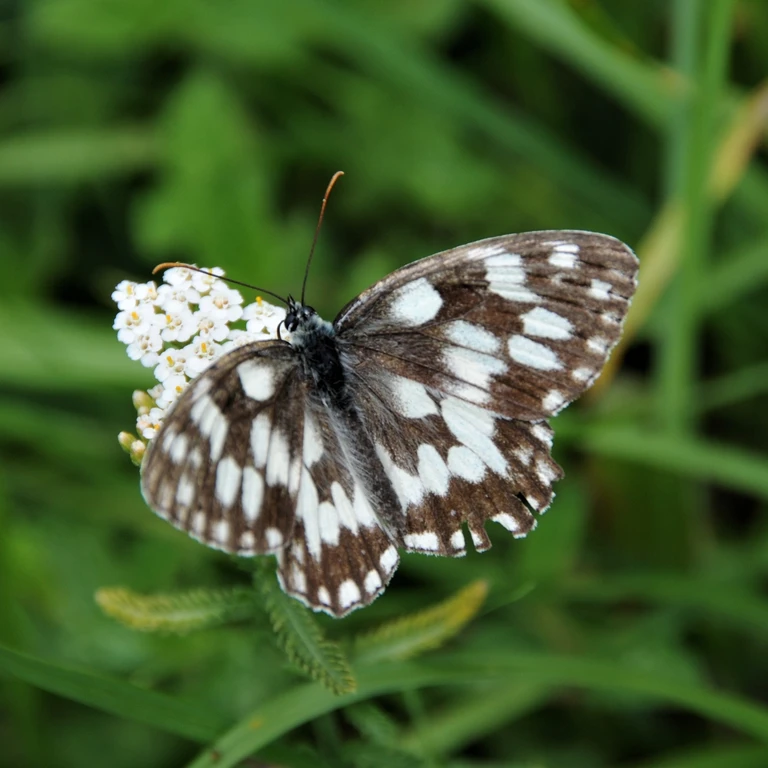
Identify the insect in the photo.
Melanargia galathea
